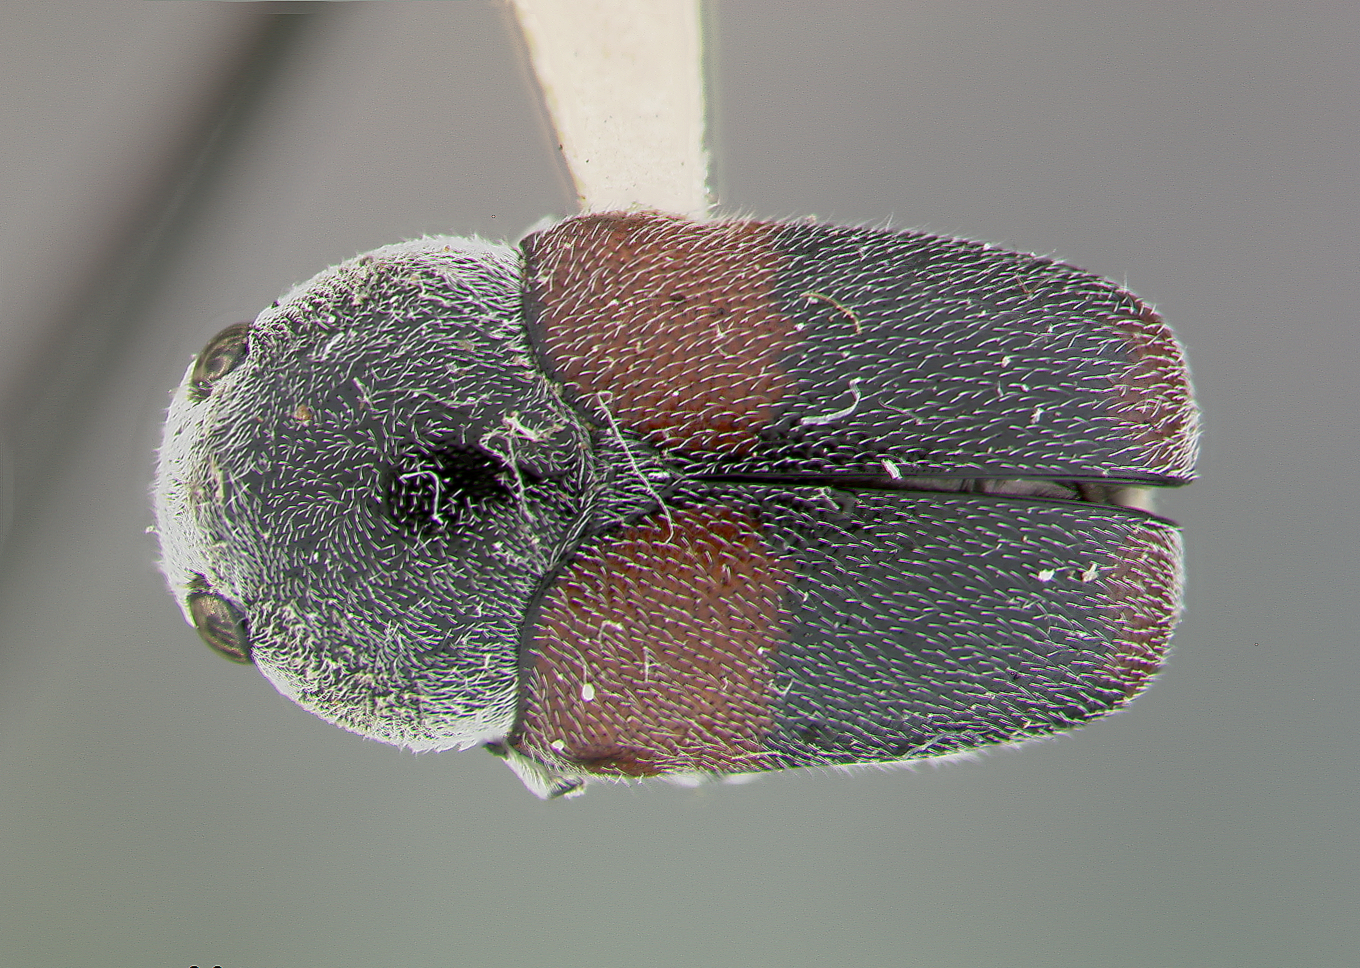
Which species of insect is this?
Megalostomis tomentosa
